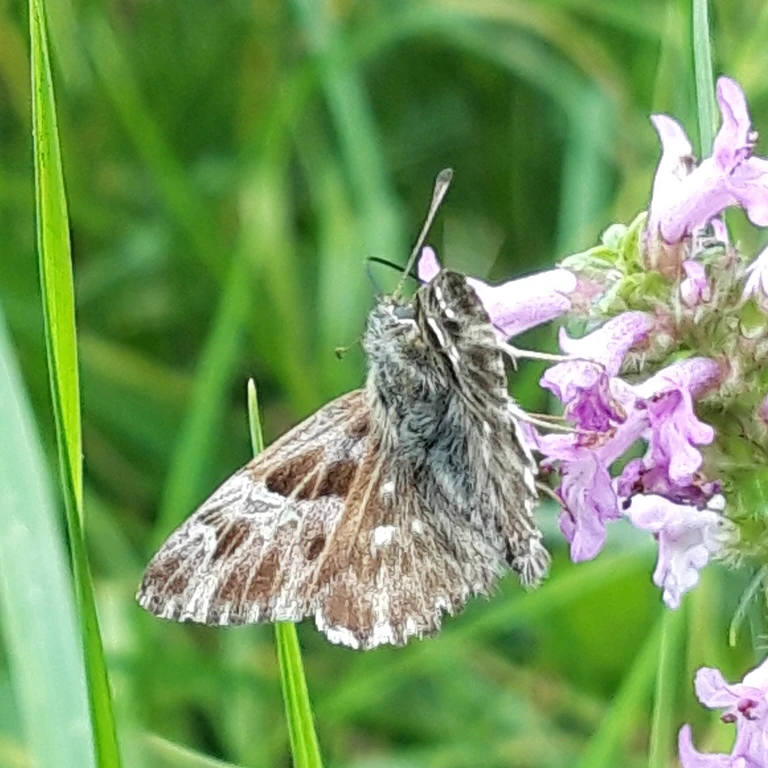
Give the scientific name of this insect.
Muschampia floccifera (also Carcharodus floccifera)
